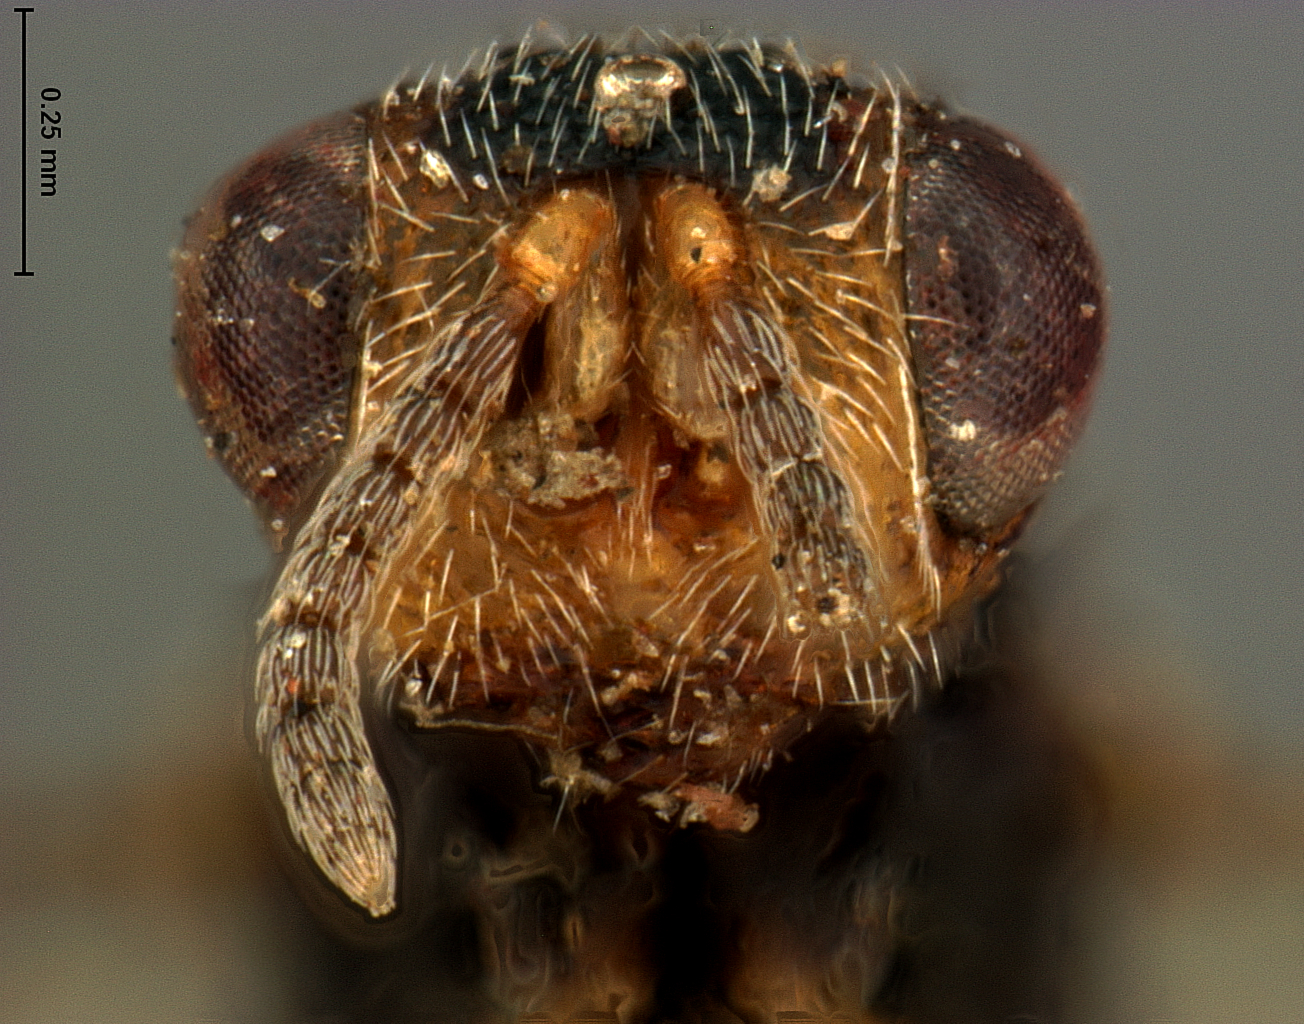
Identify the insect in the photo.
Eurytoma lycti
